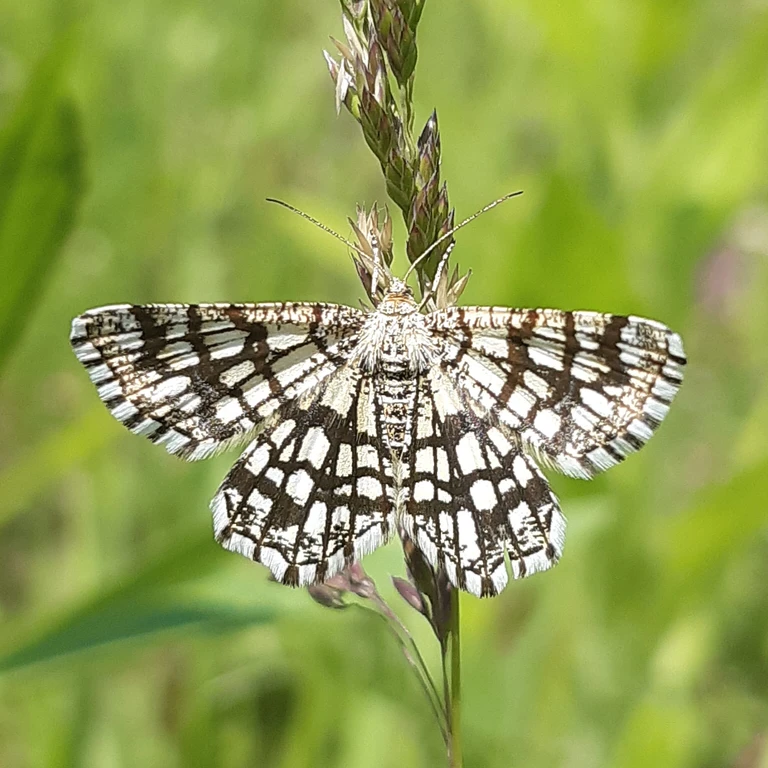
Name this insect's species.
Chiasmia clathrata
